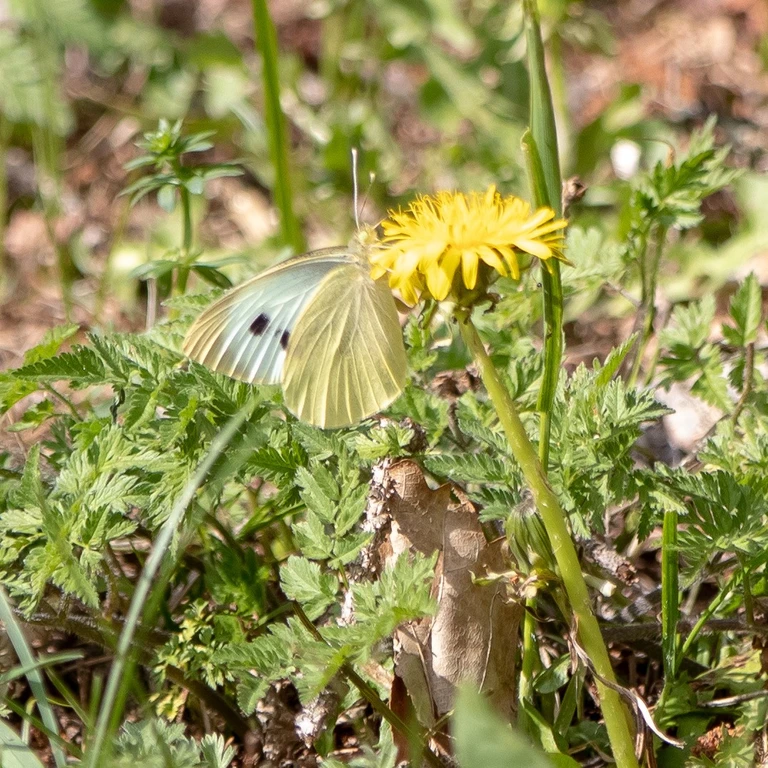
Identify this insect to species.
Pieris brassicae
